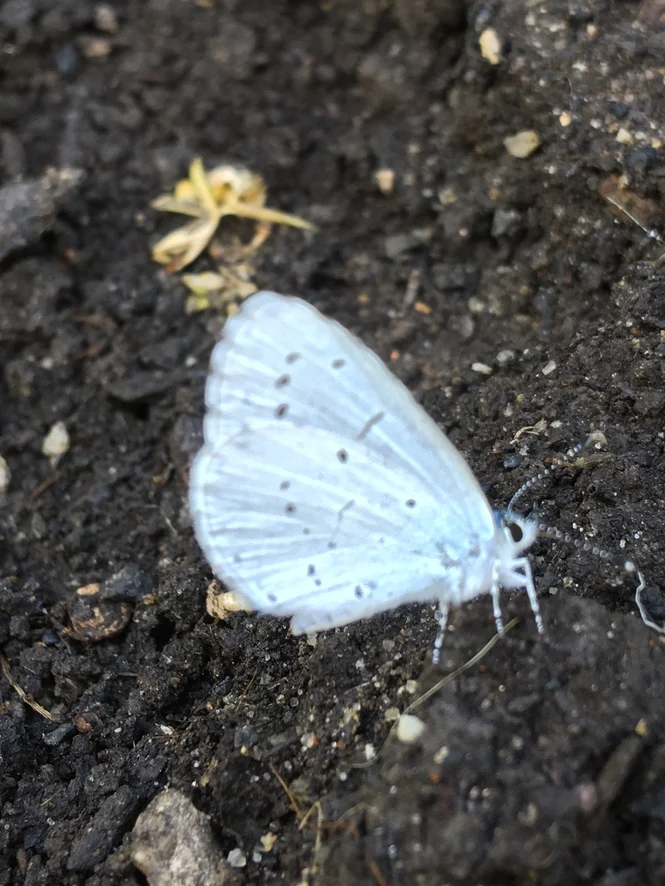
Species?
Celastrina argiolus
